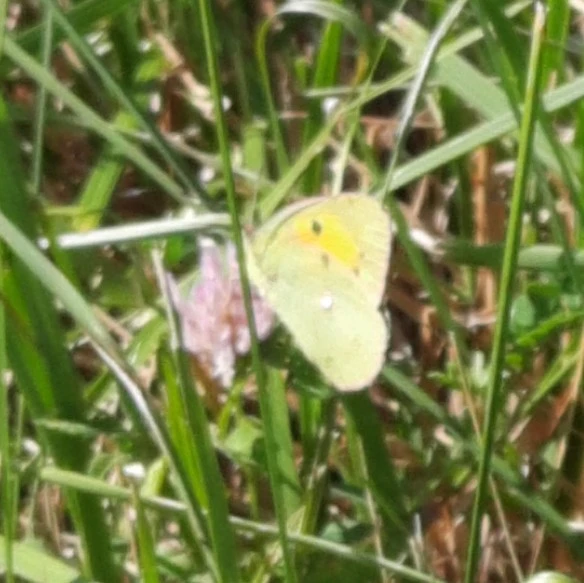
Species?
Colias croceus
